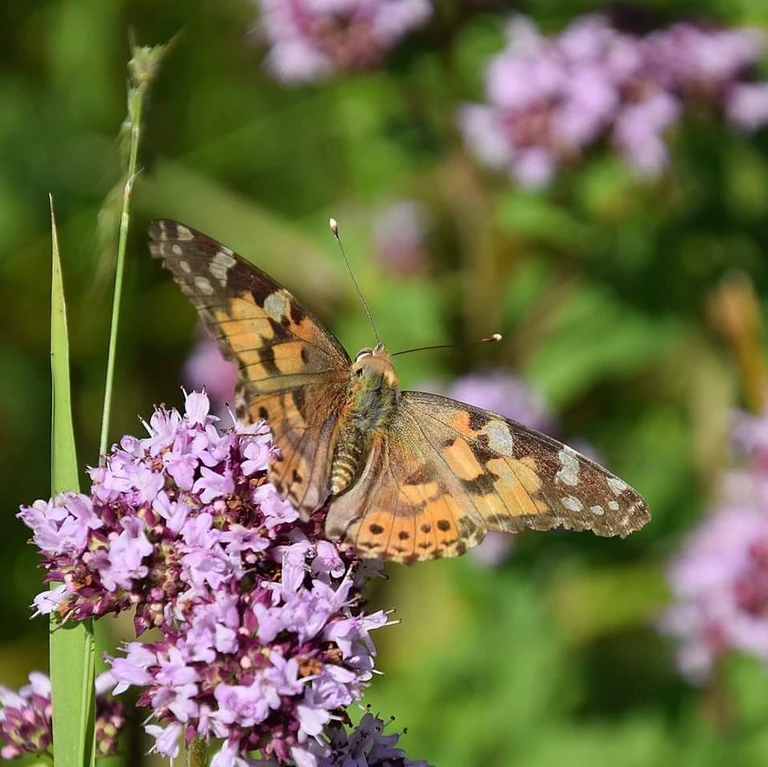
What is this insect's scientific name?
Vanessa cardui
